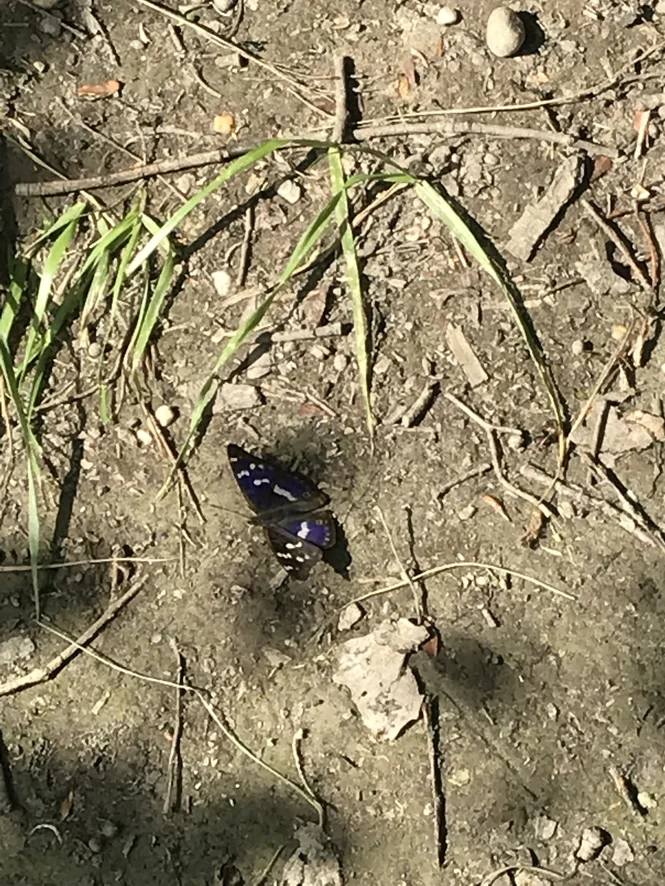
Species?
Apatura iris
